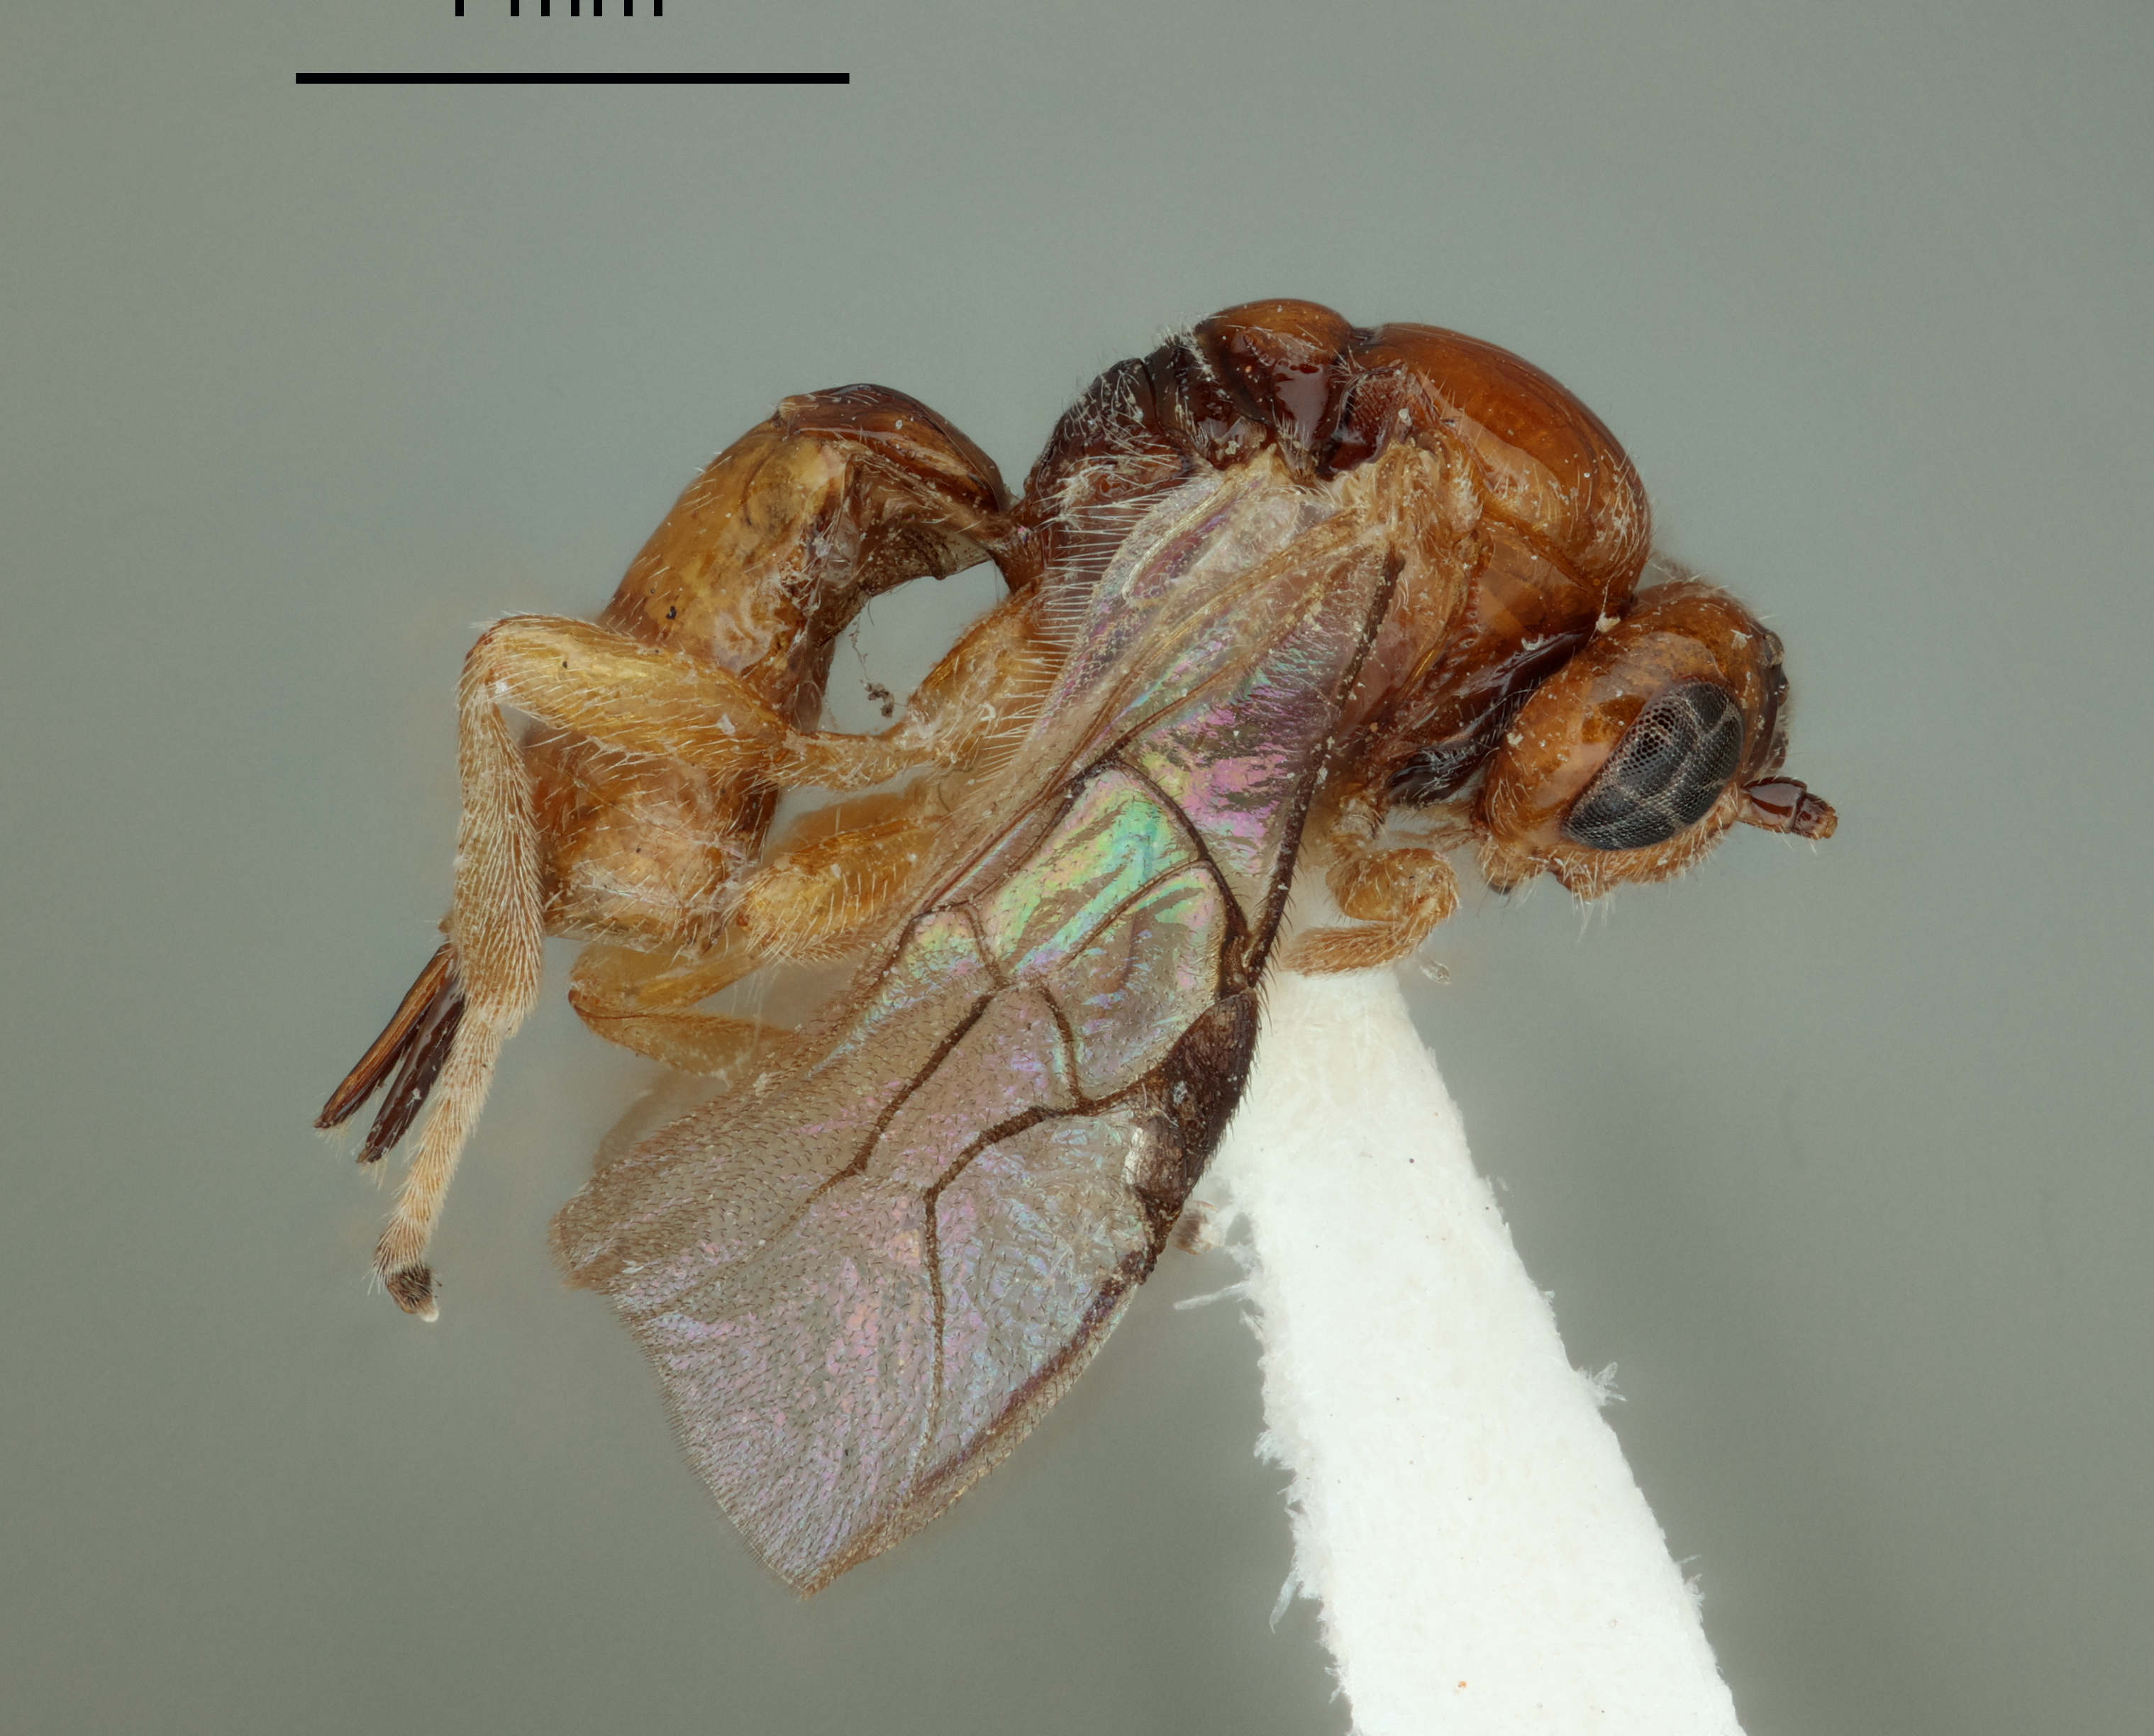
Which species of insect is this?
Opius juniperi
